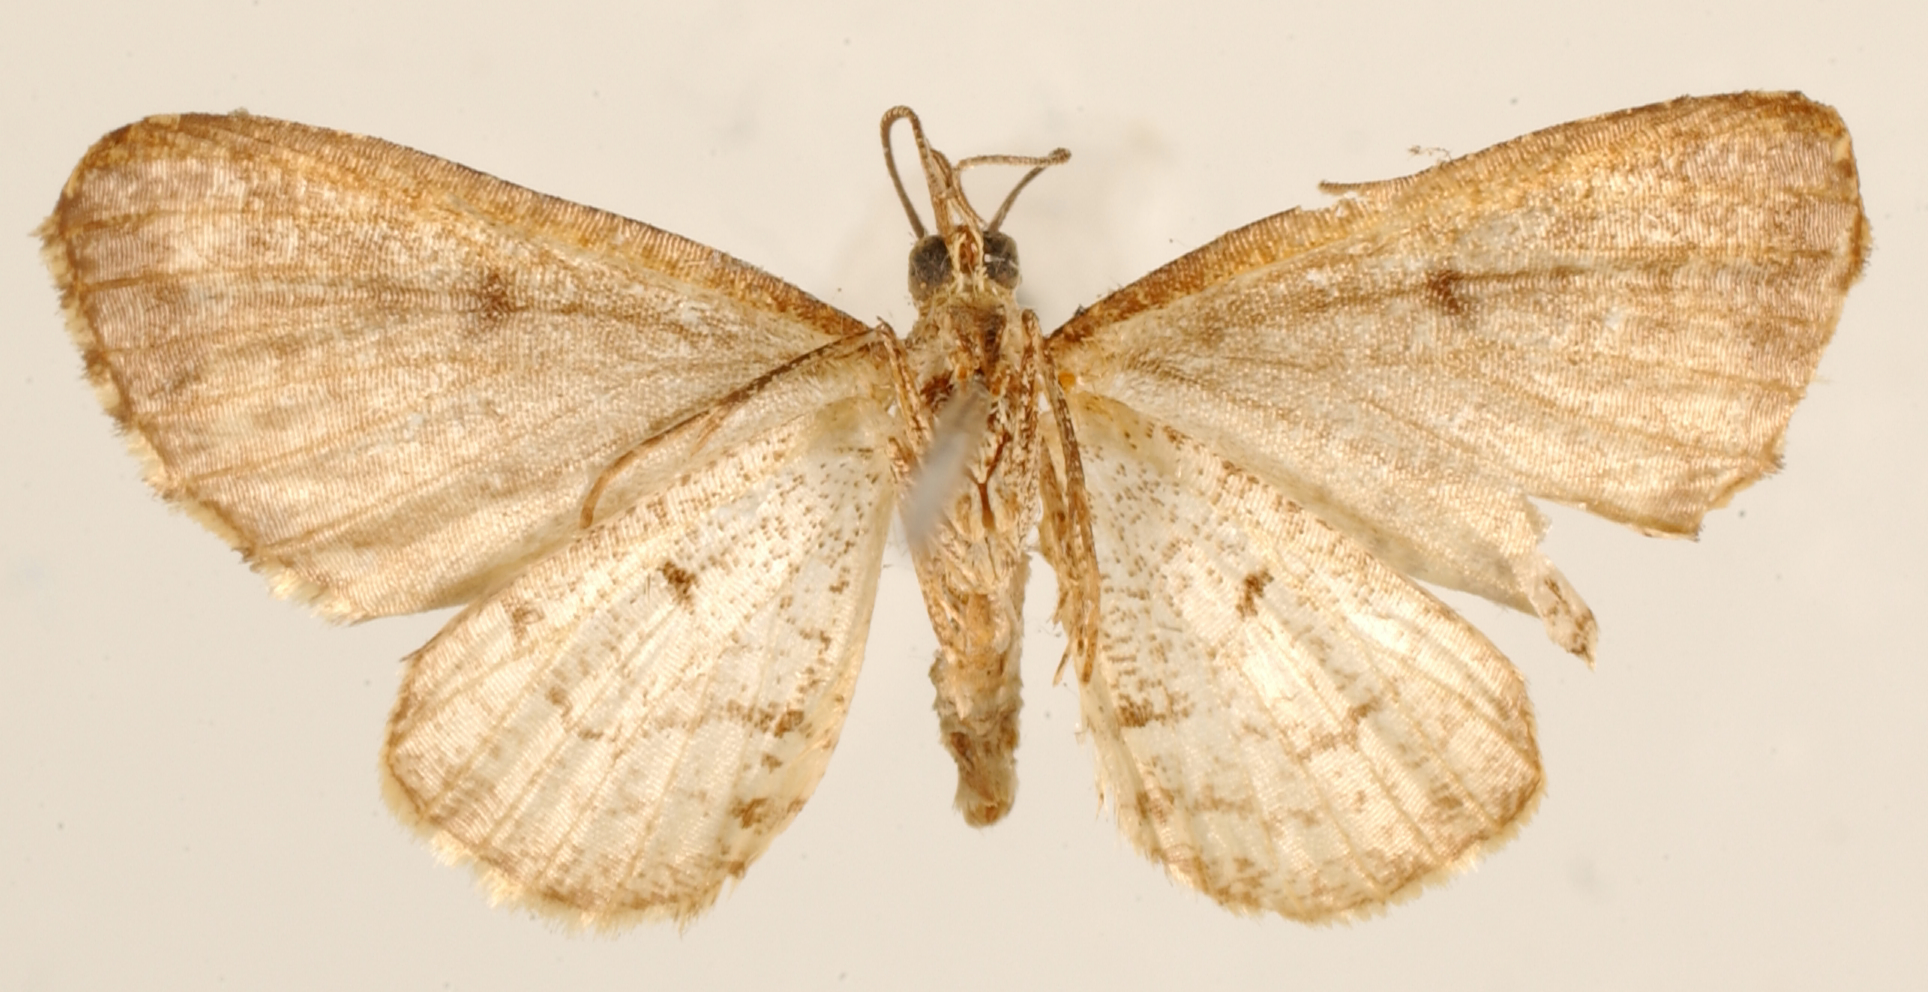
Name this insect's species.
Eucosmia palpata
